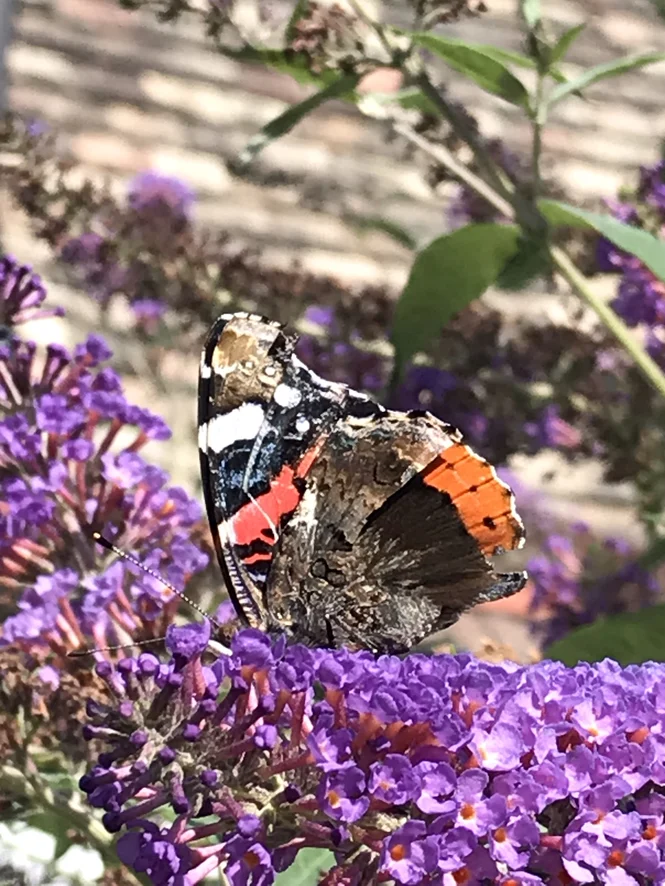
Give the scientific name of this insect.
Vanessa atalanta
